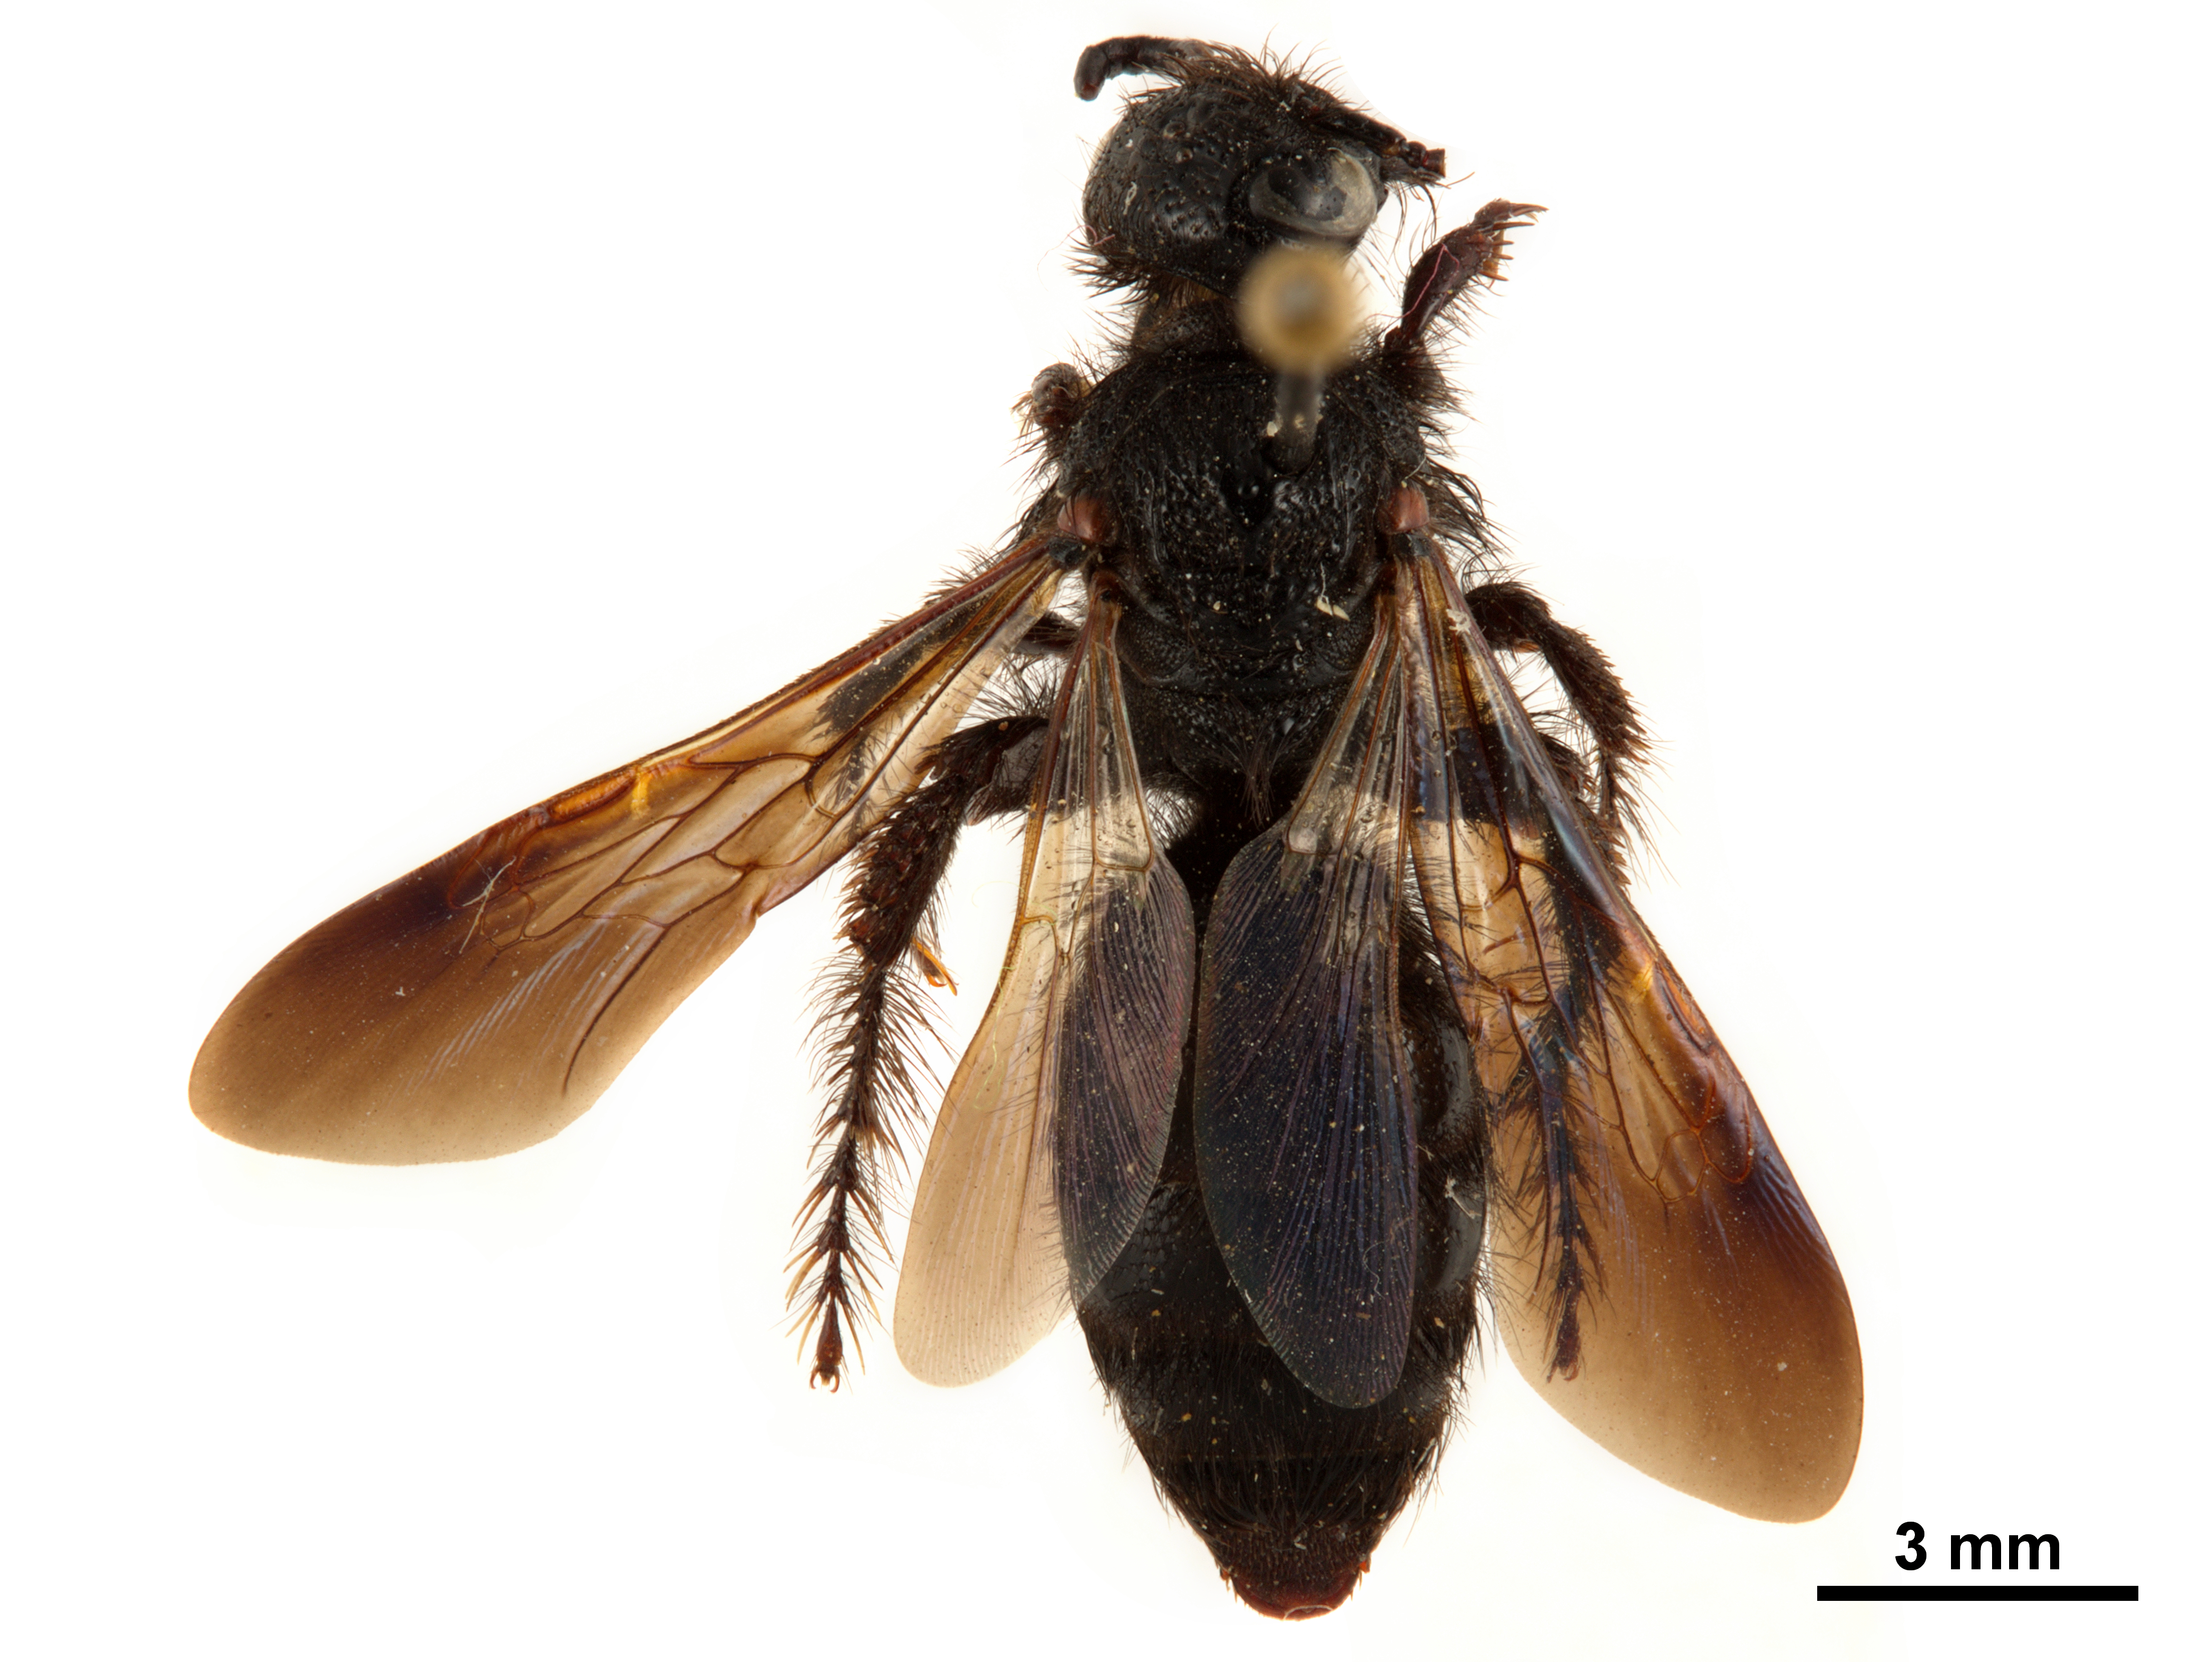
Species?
Trielis carbonaria (also Copla carbonaria)
